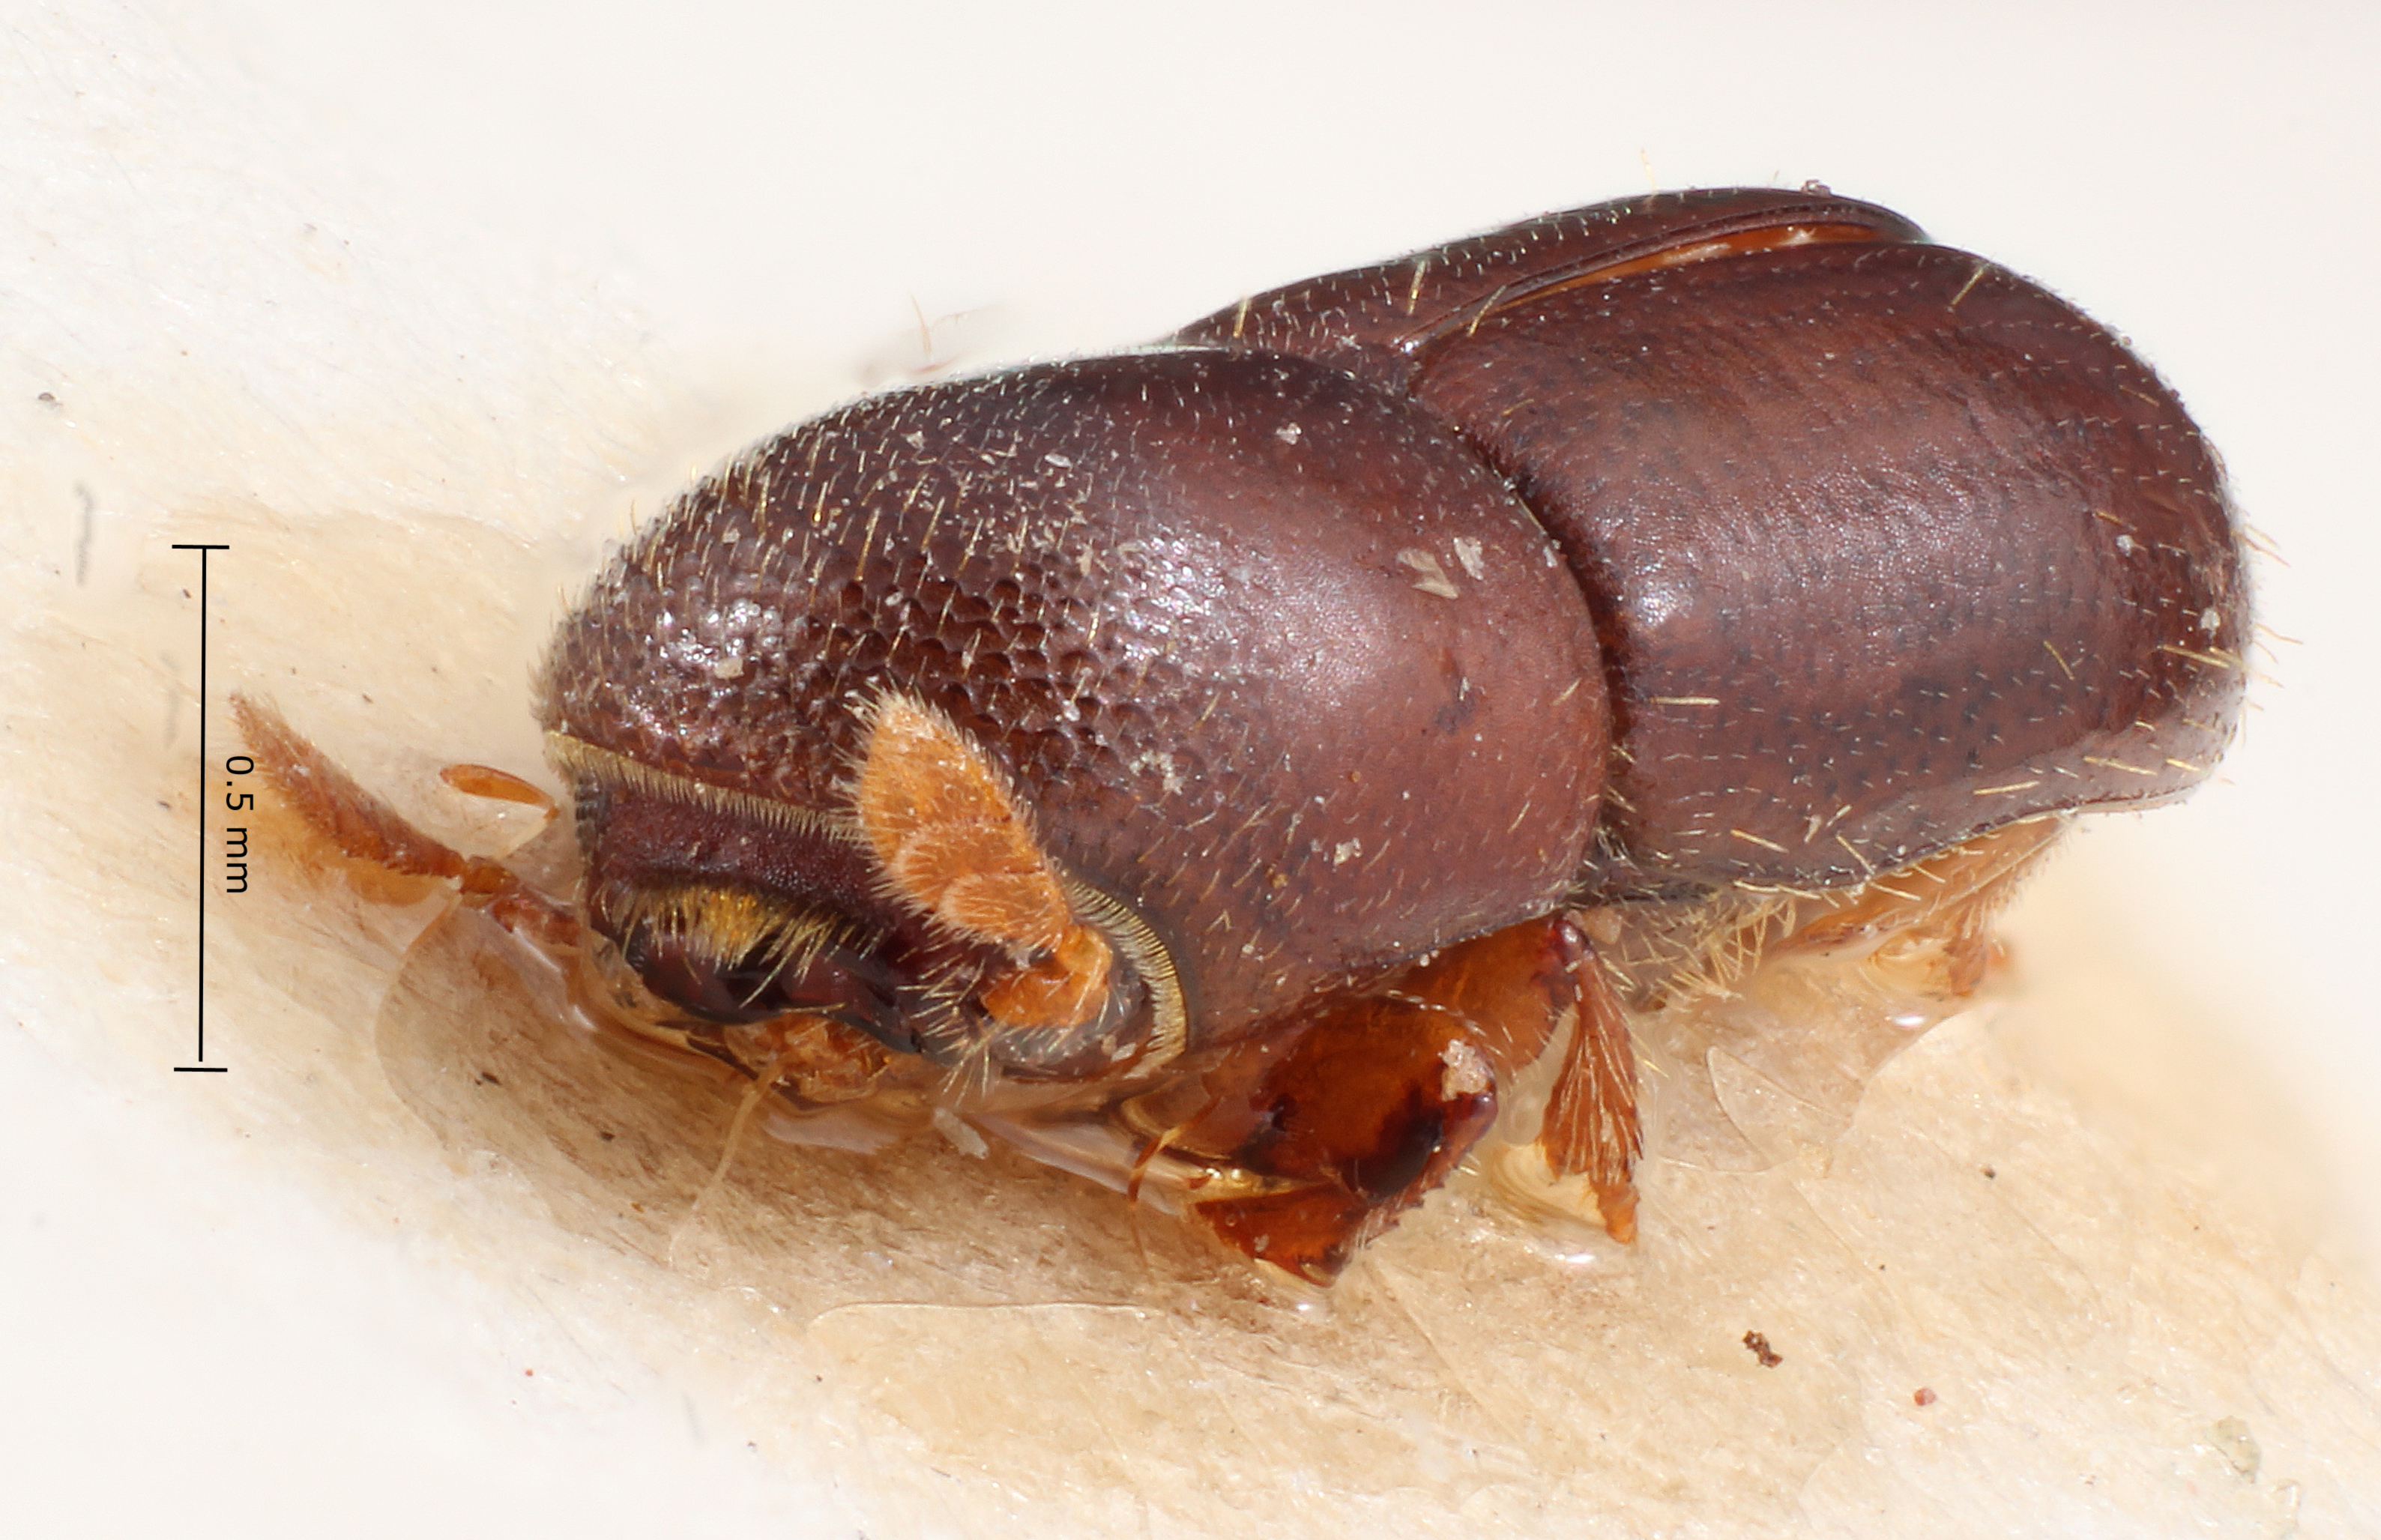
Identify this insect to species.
Monarthrum subimpressum
